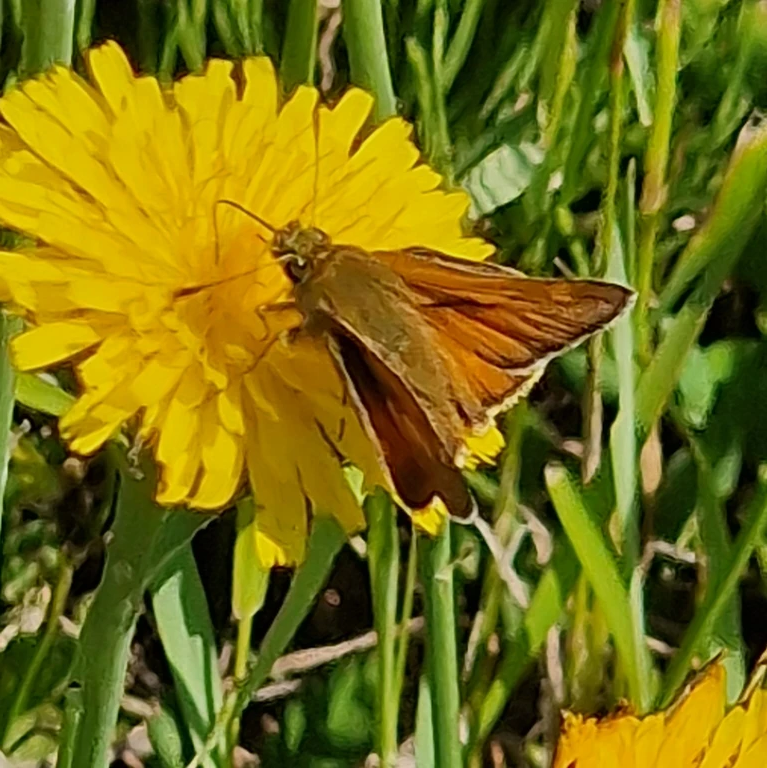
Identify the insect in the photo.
Ochlodes sylvanus (also Ochlodes venata)
